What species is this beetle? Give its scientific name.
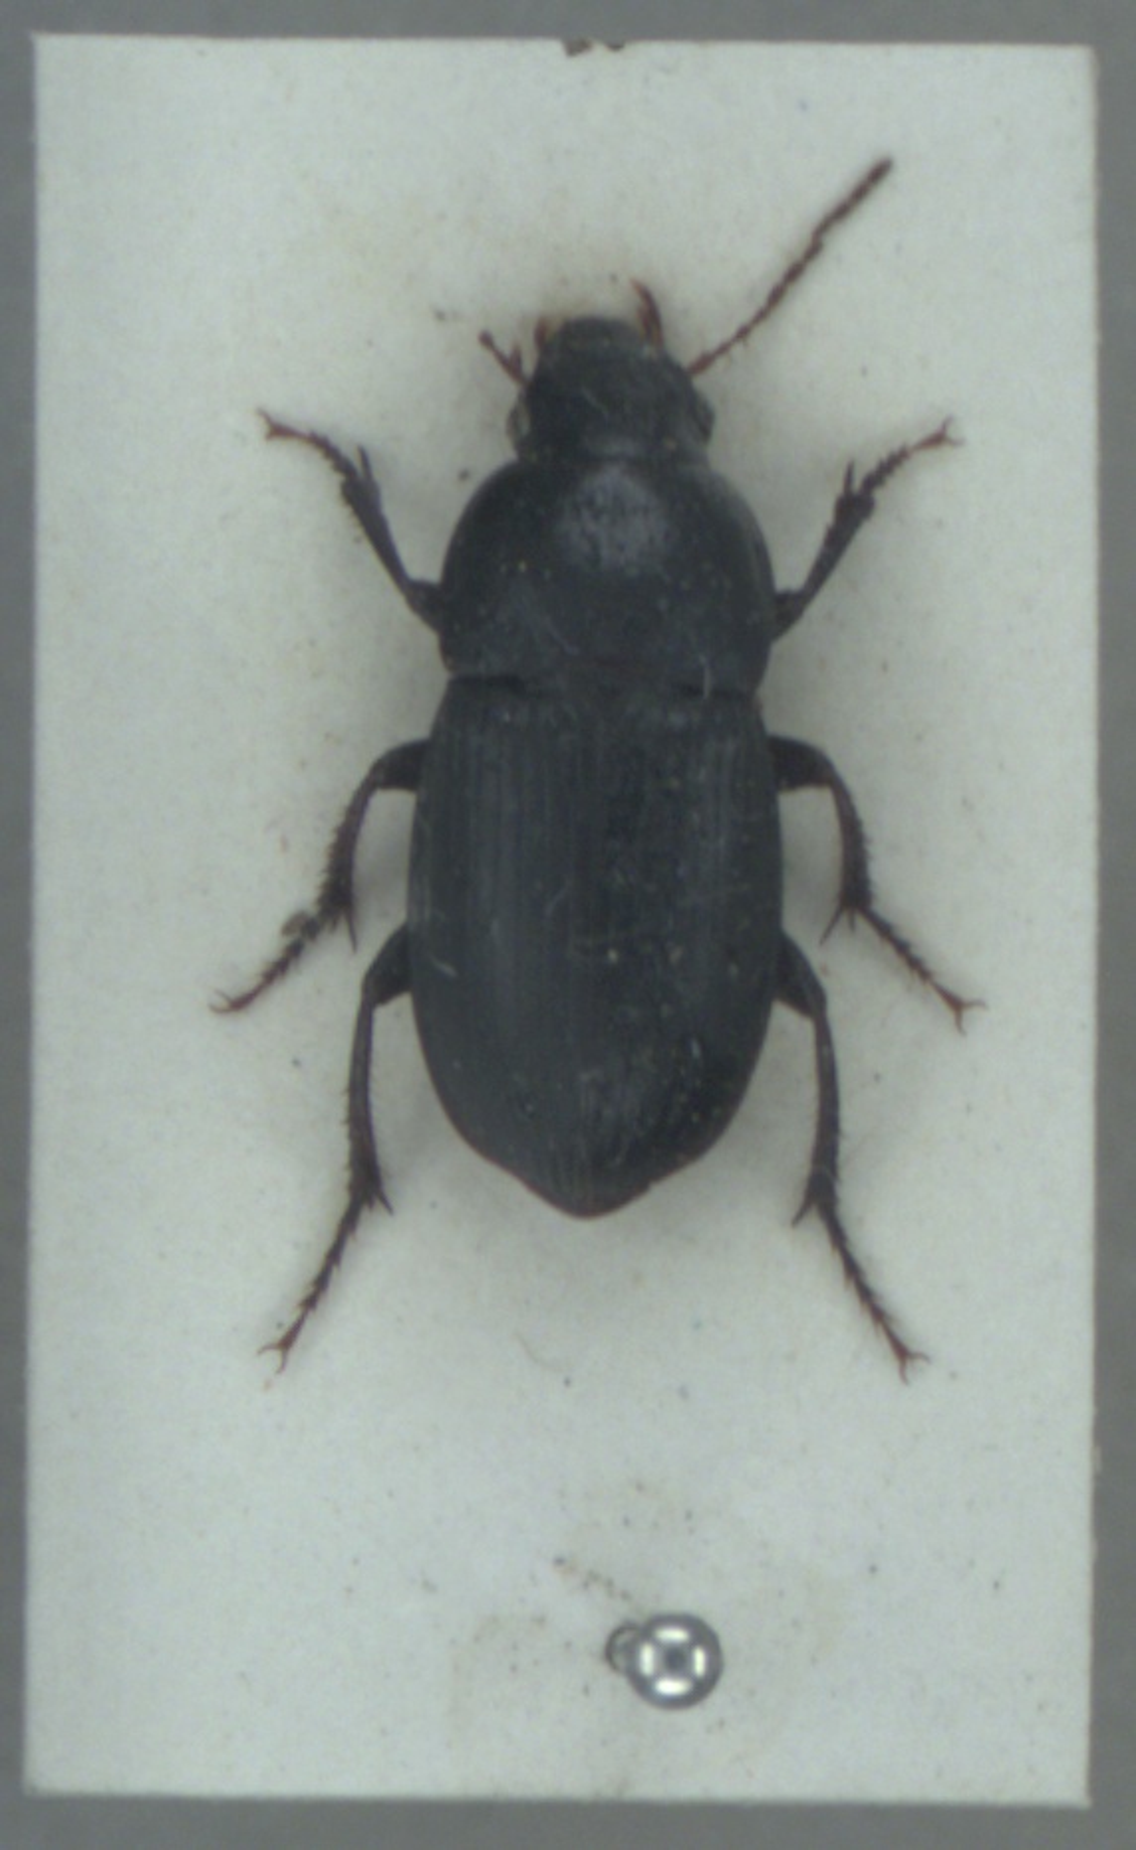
Harpalus dimidiatus
